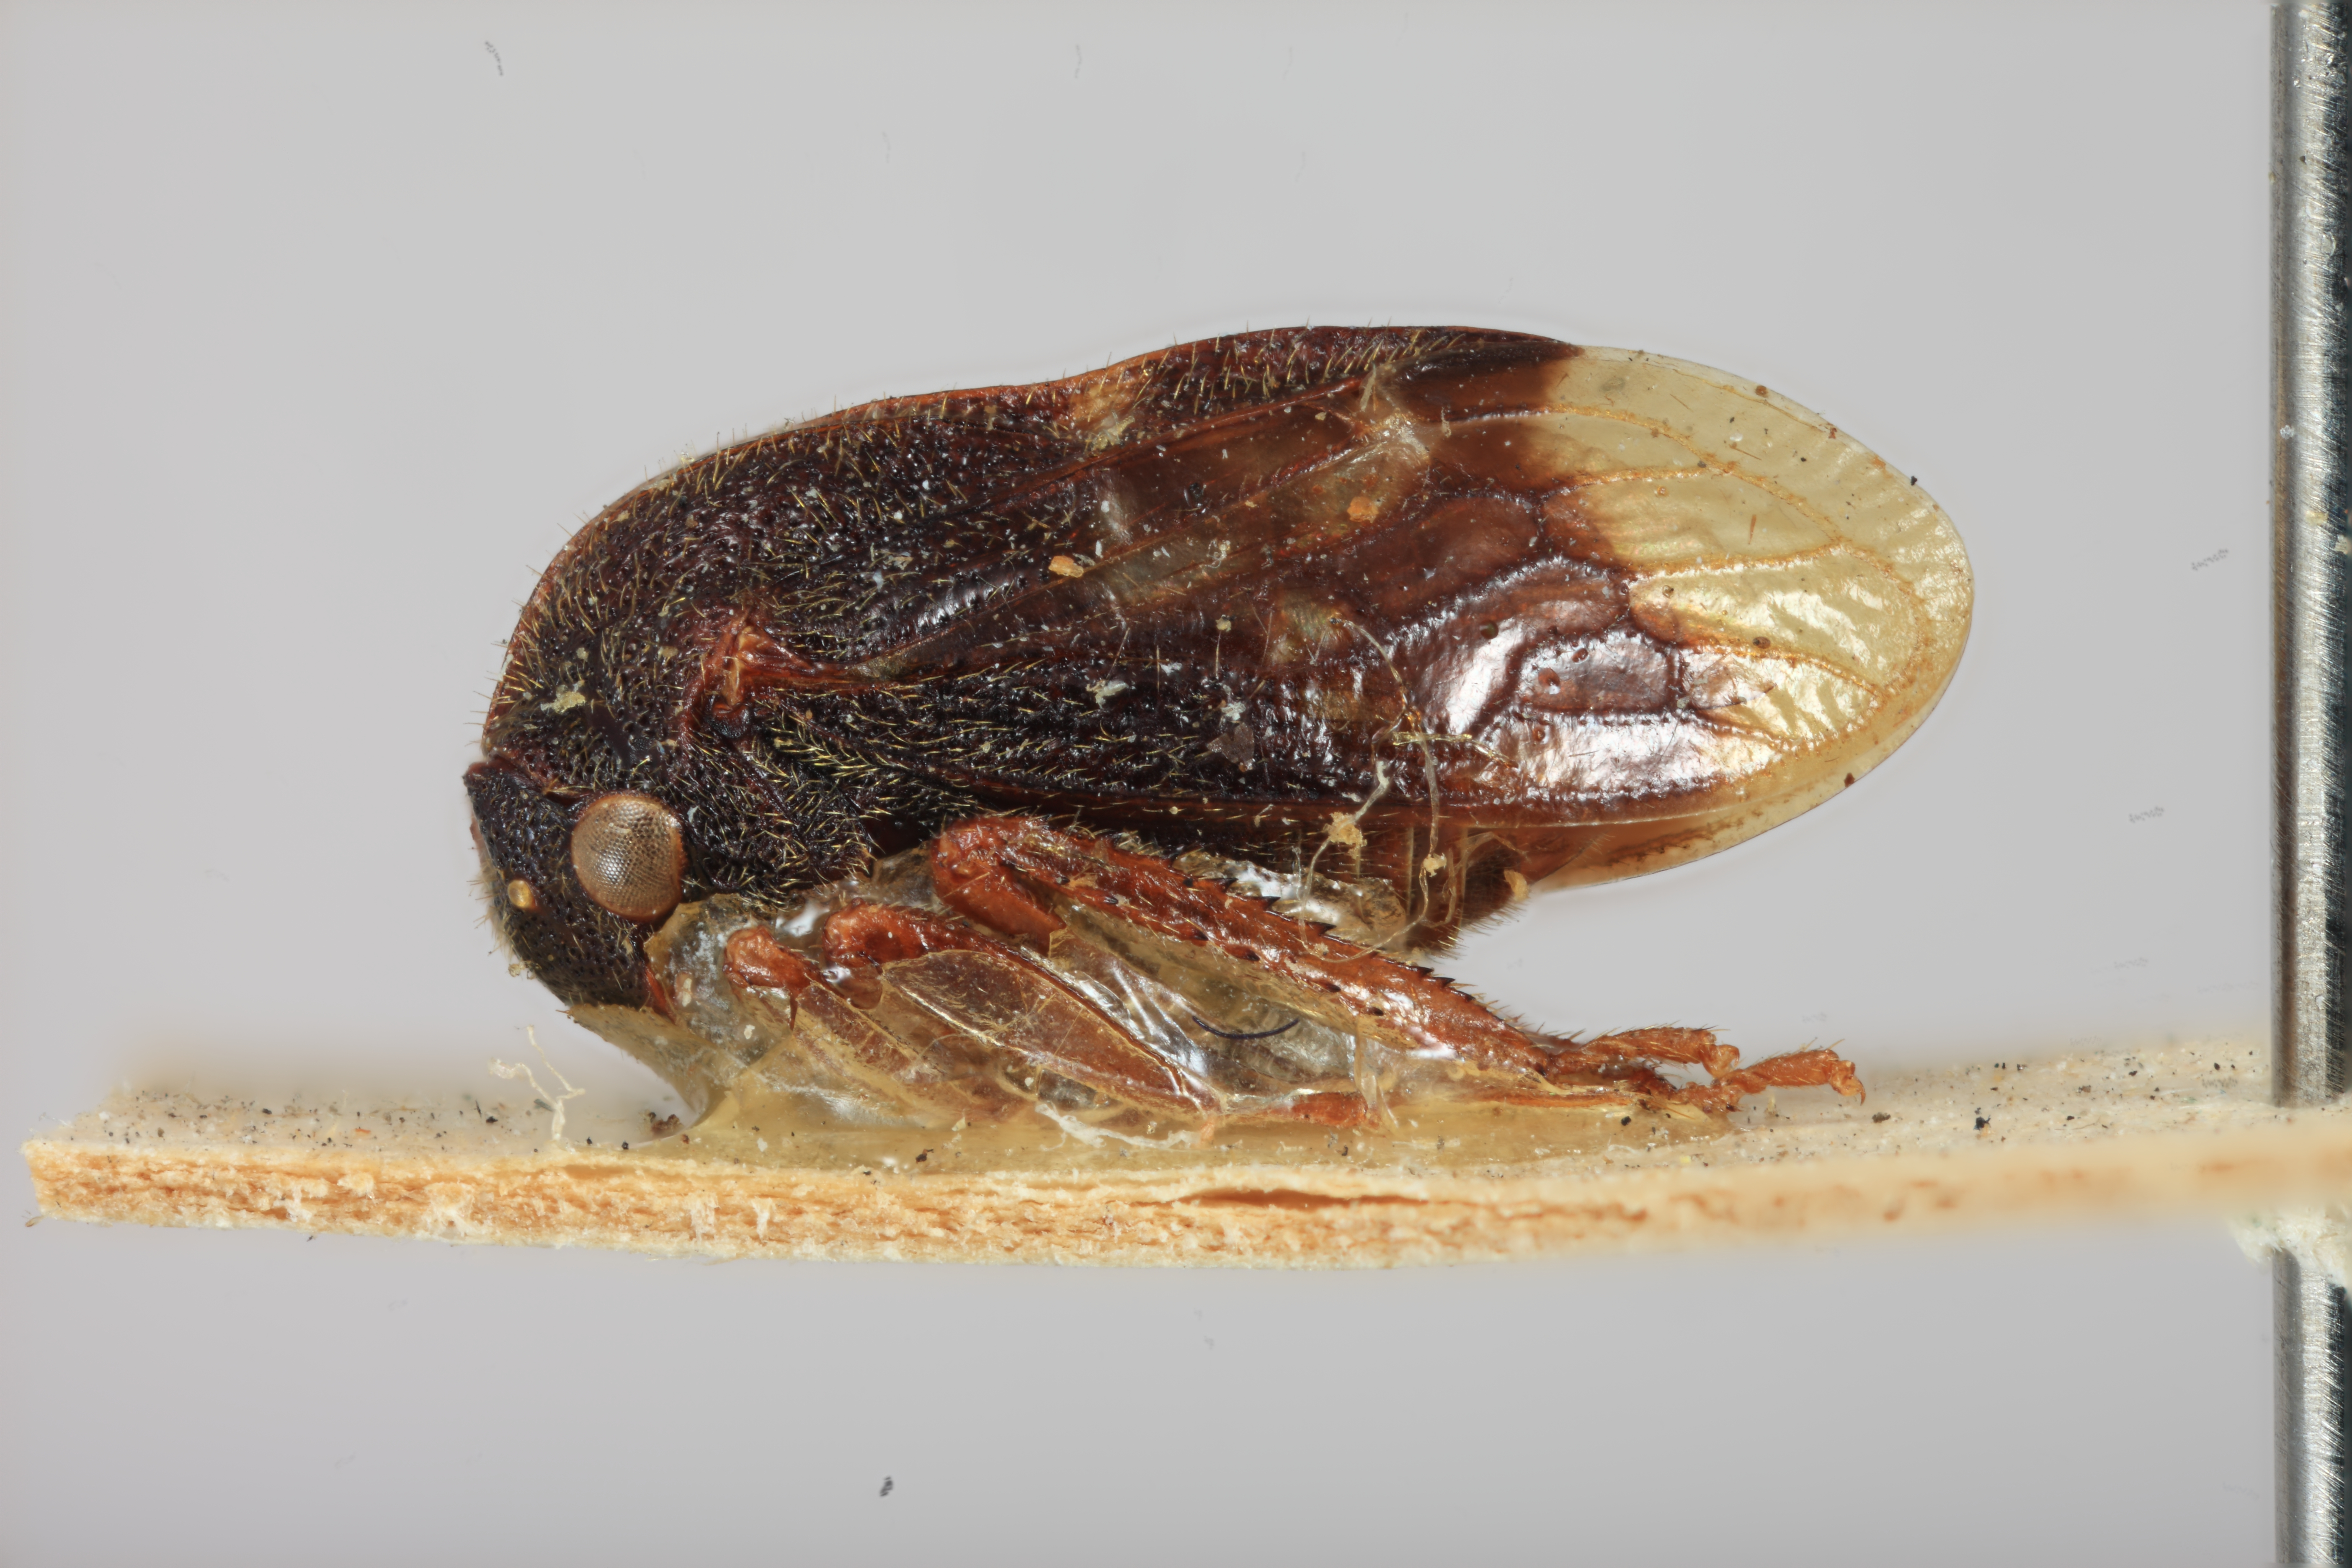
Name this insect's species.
Leioscyta brunnea
